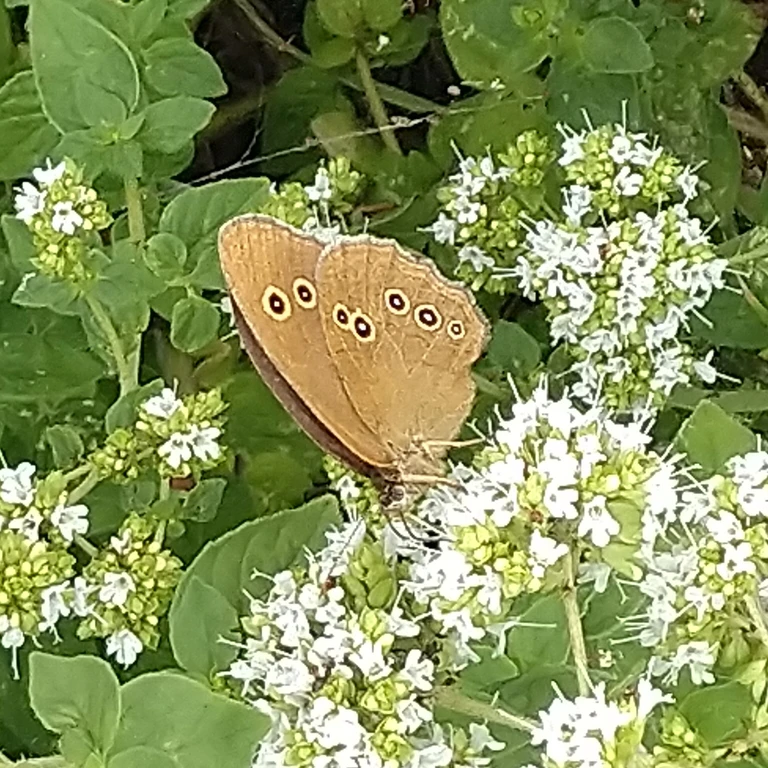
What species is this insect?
Aphantopus hyperantus
